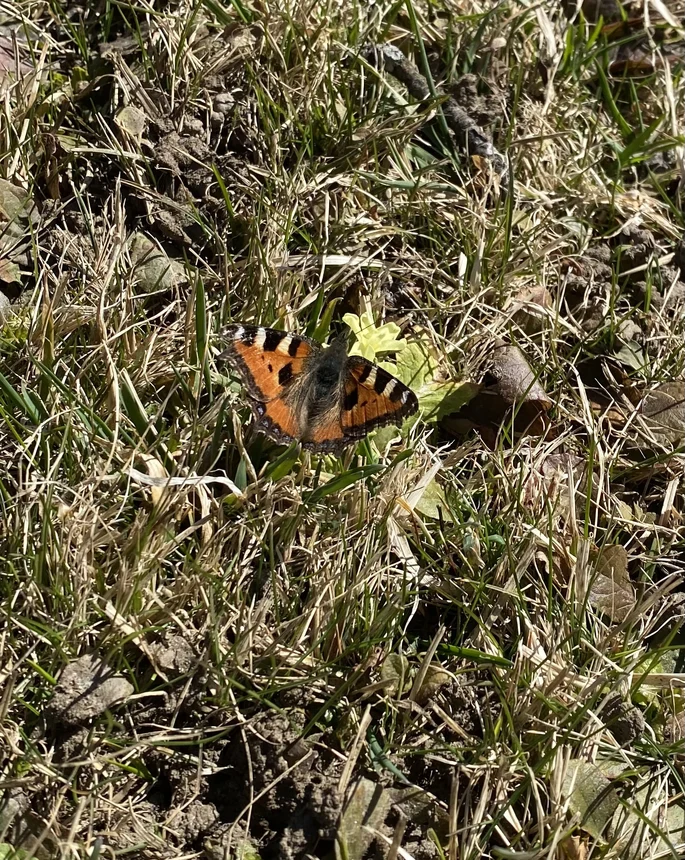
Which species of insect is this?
Aglais urticae
